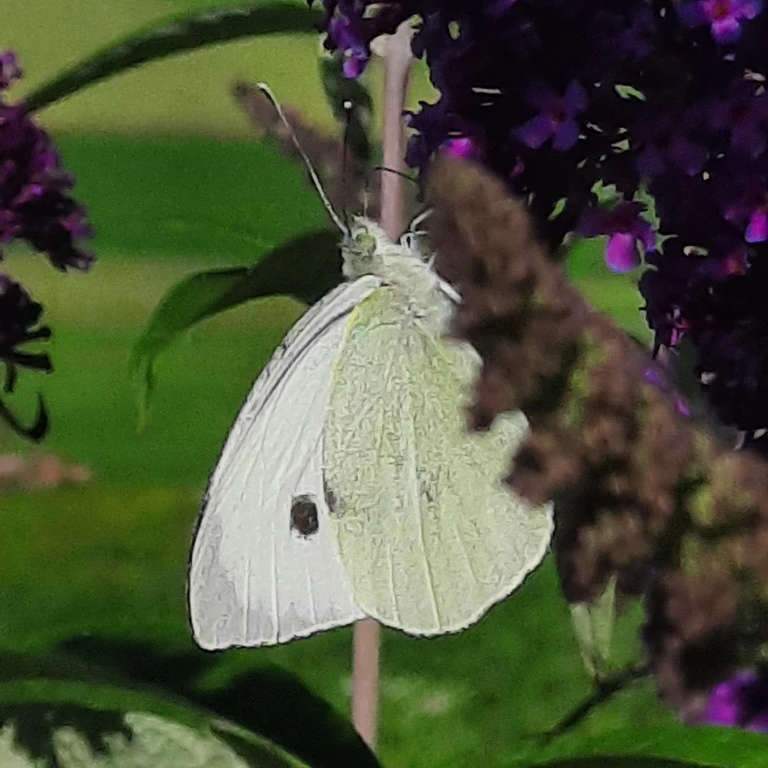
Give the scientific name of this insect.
Pieris brassicae
